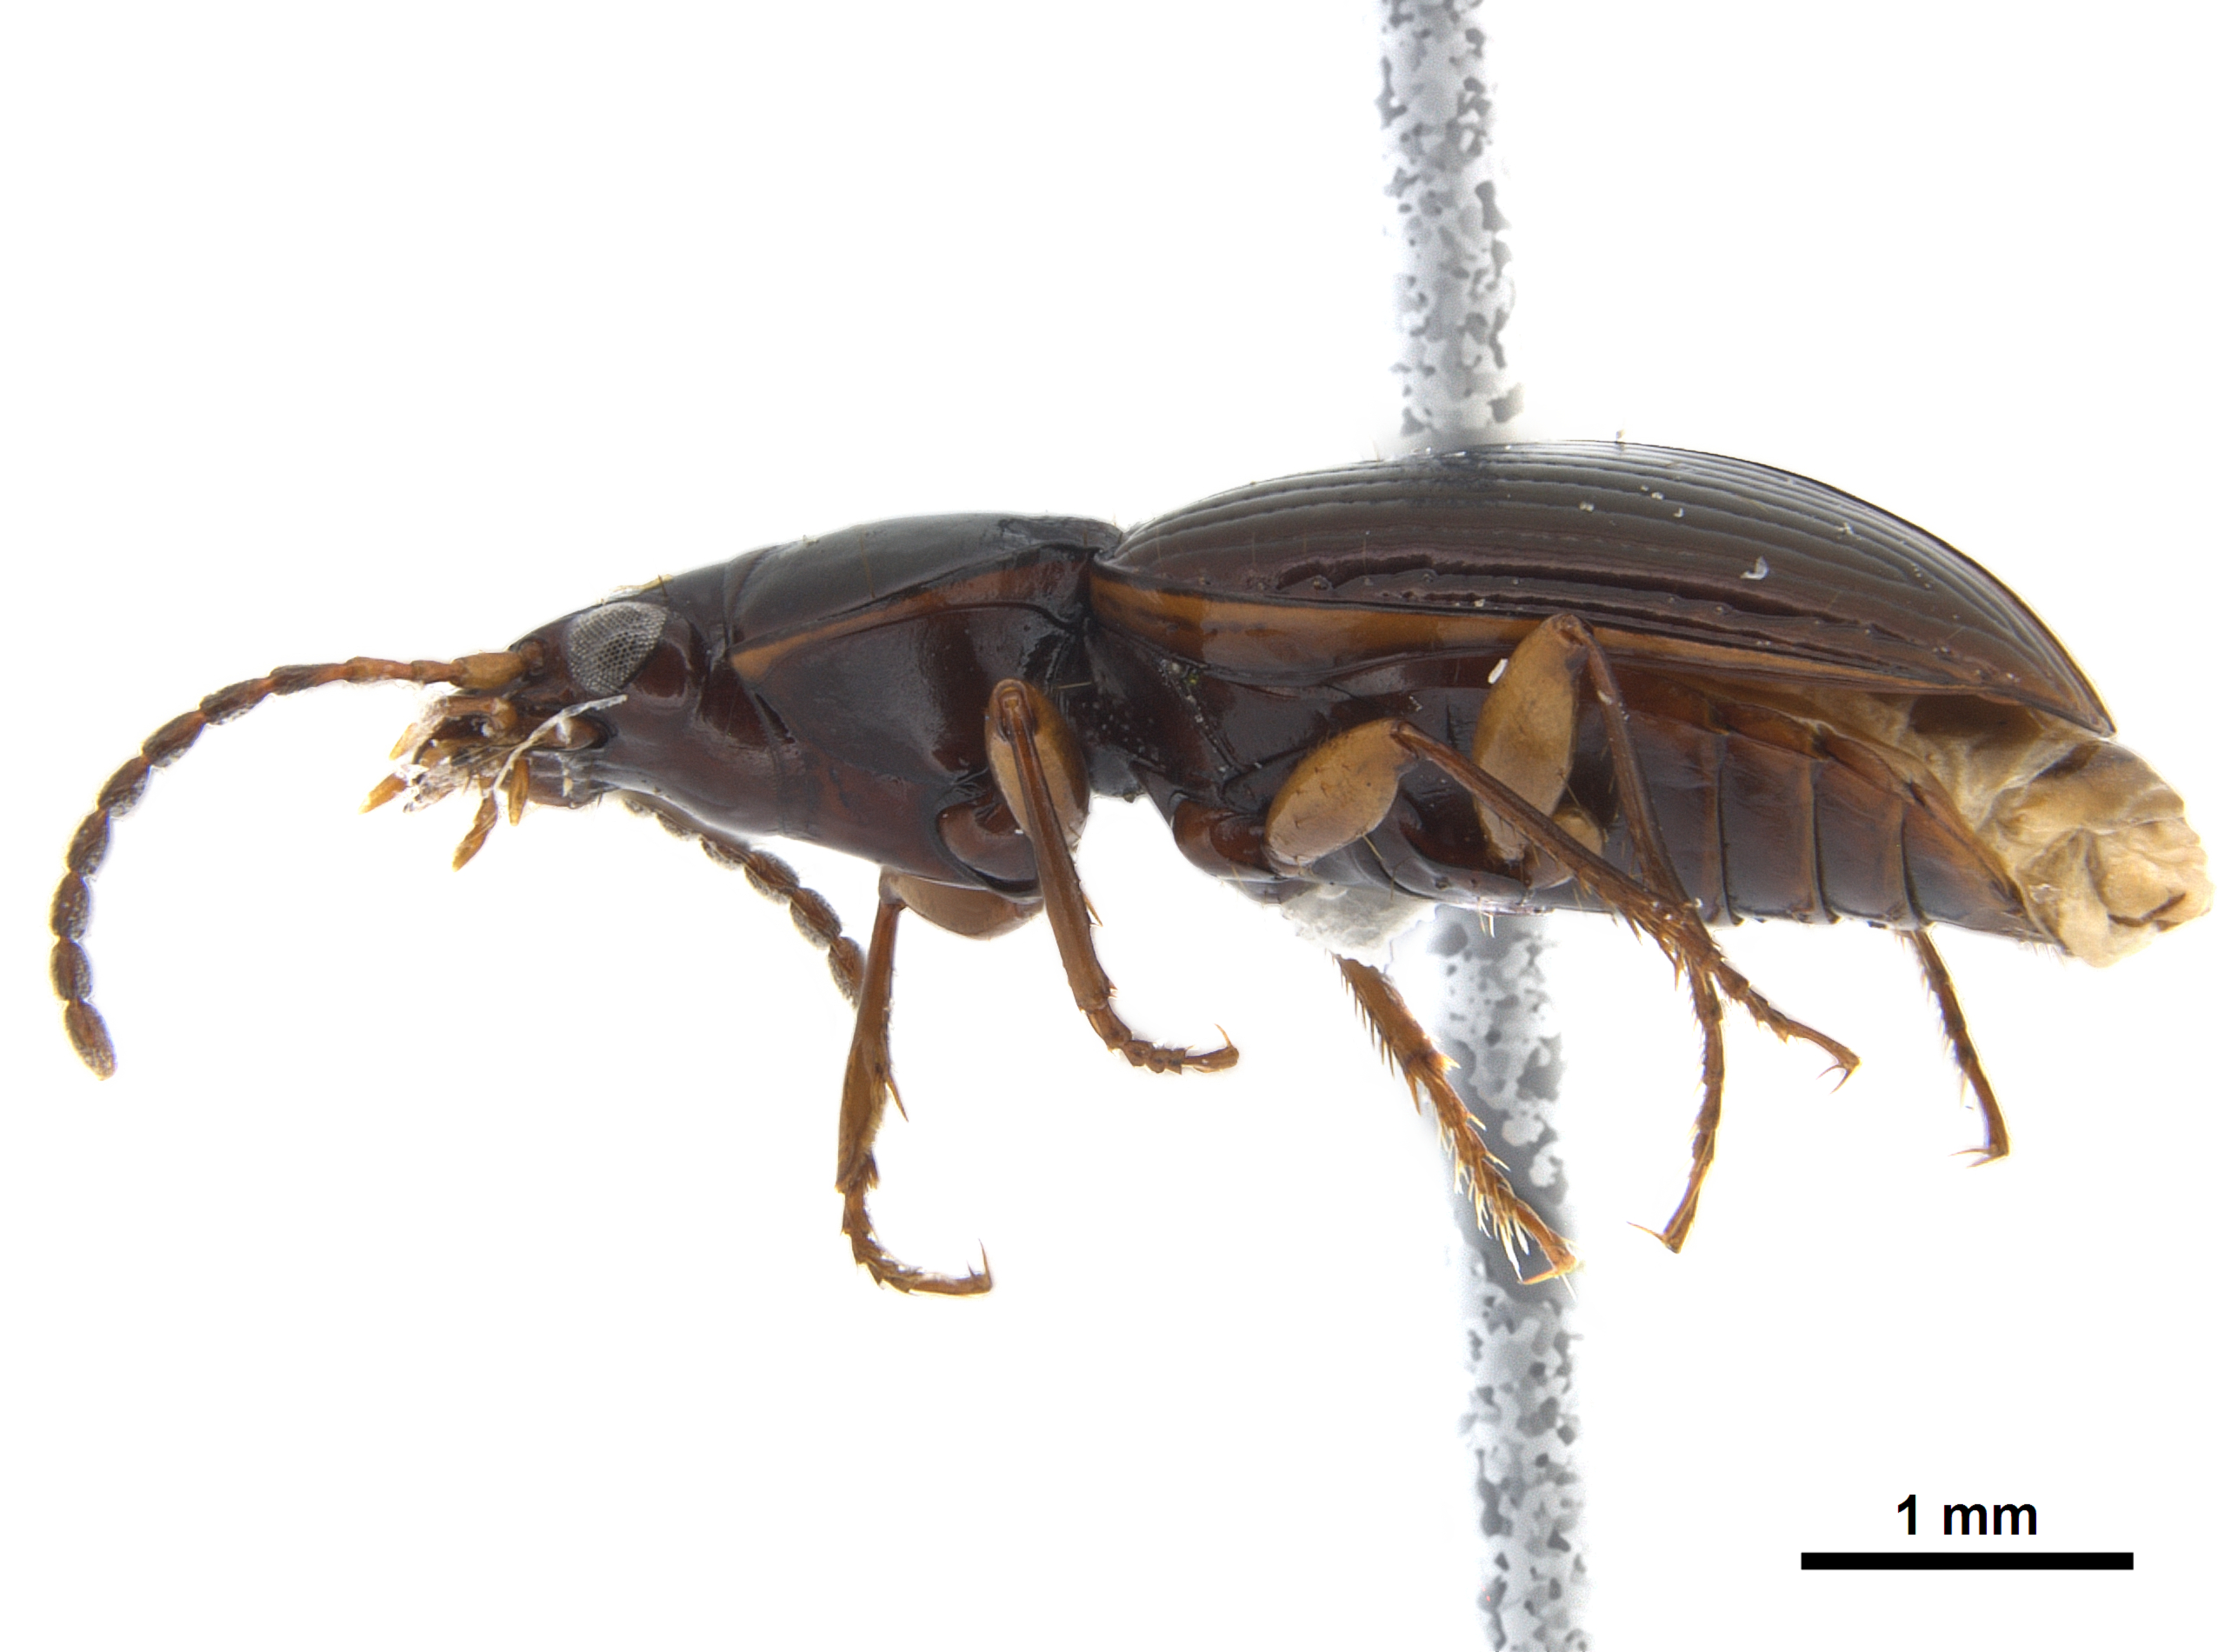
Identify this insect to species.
Mecyclothorax robustus
